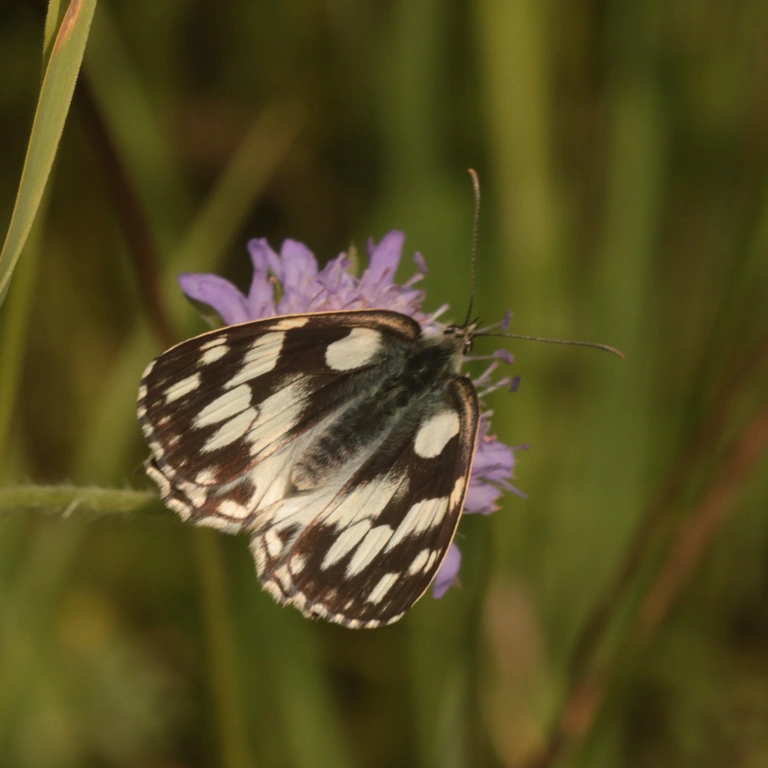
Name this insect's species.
Melanargia galathea
